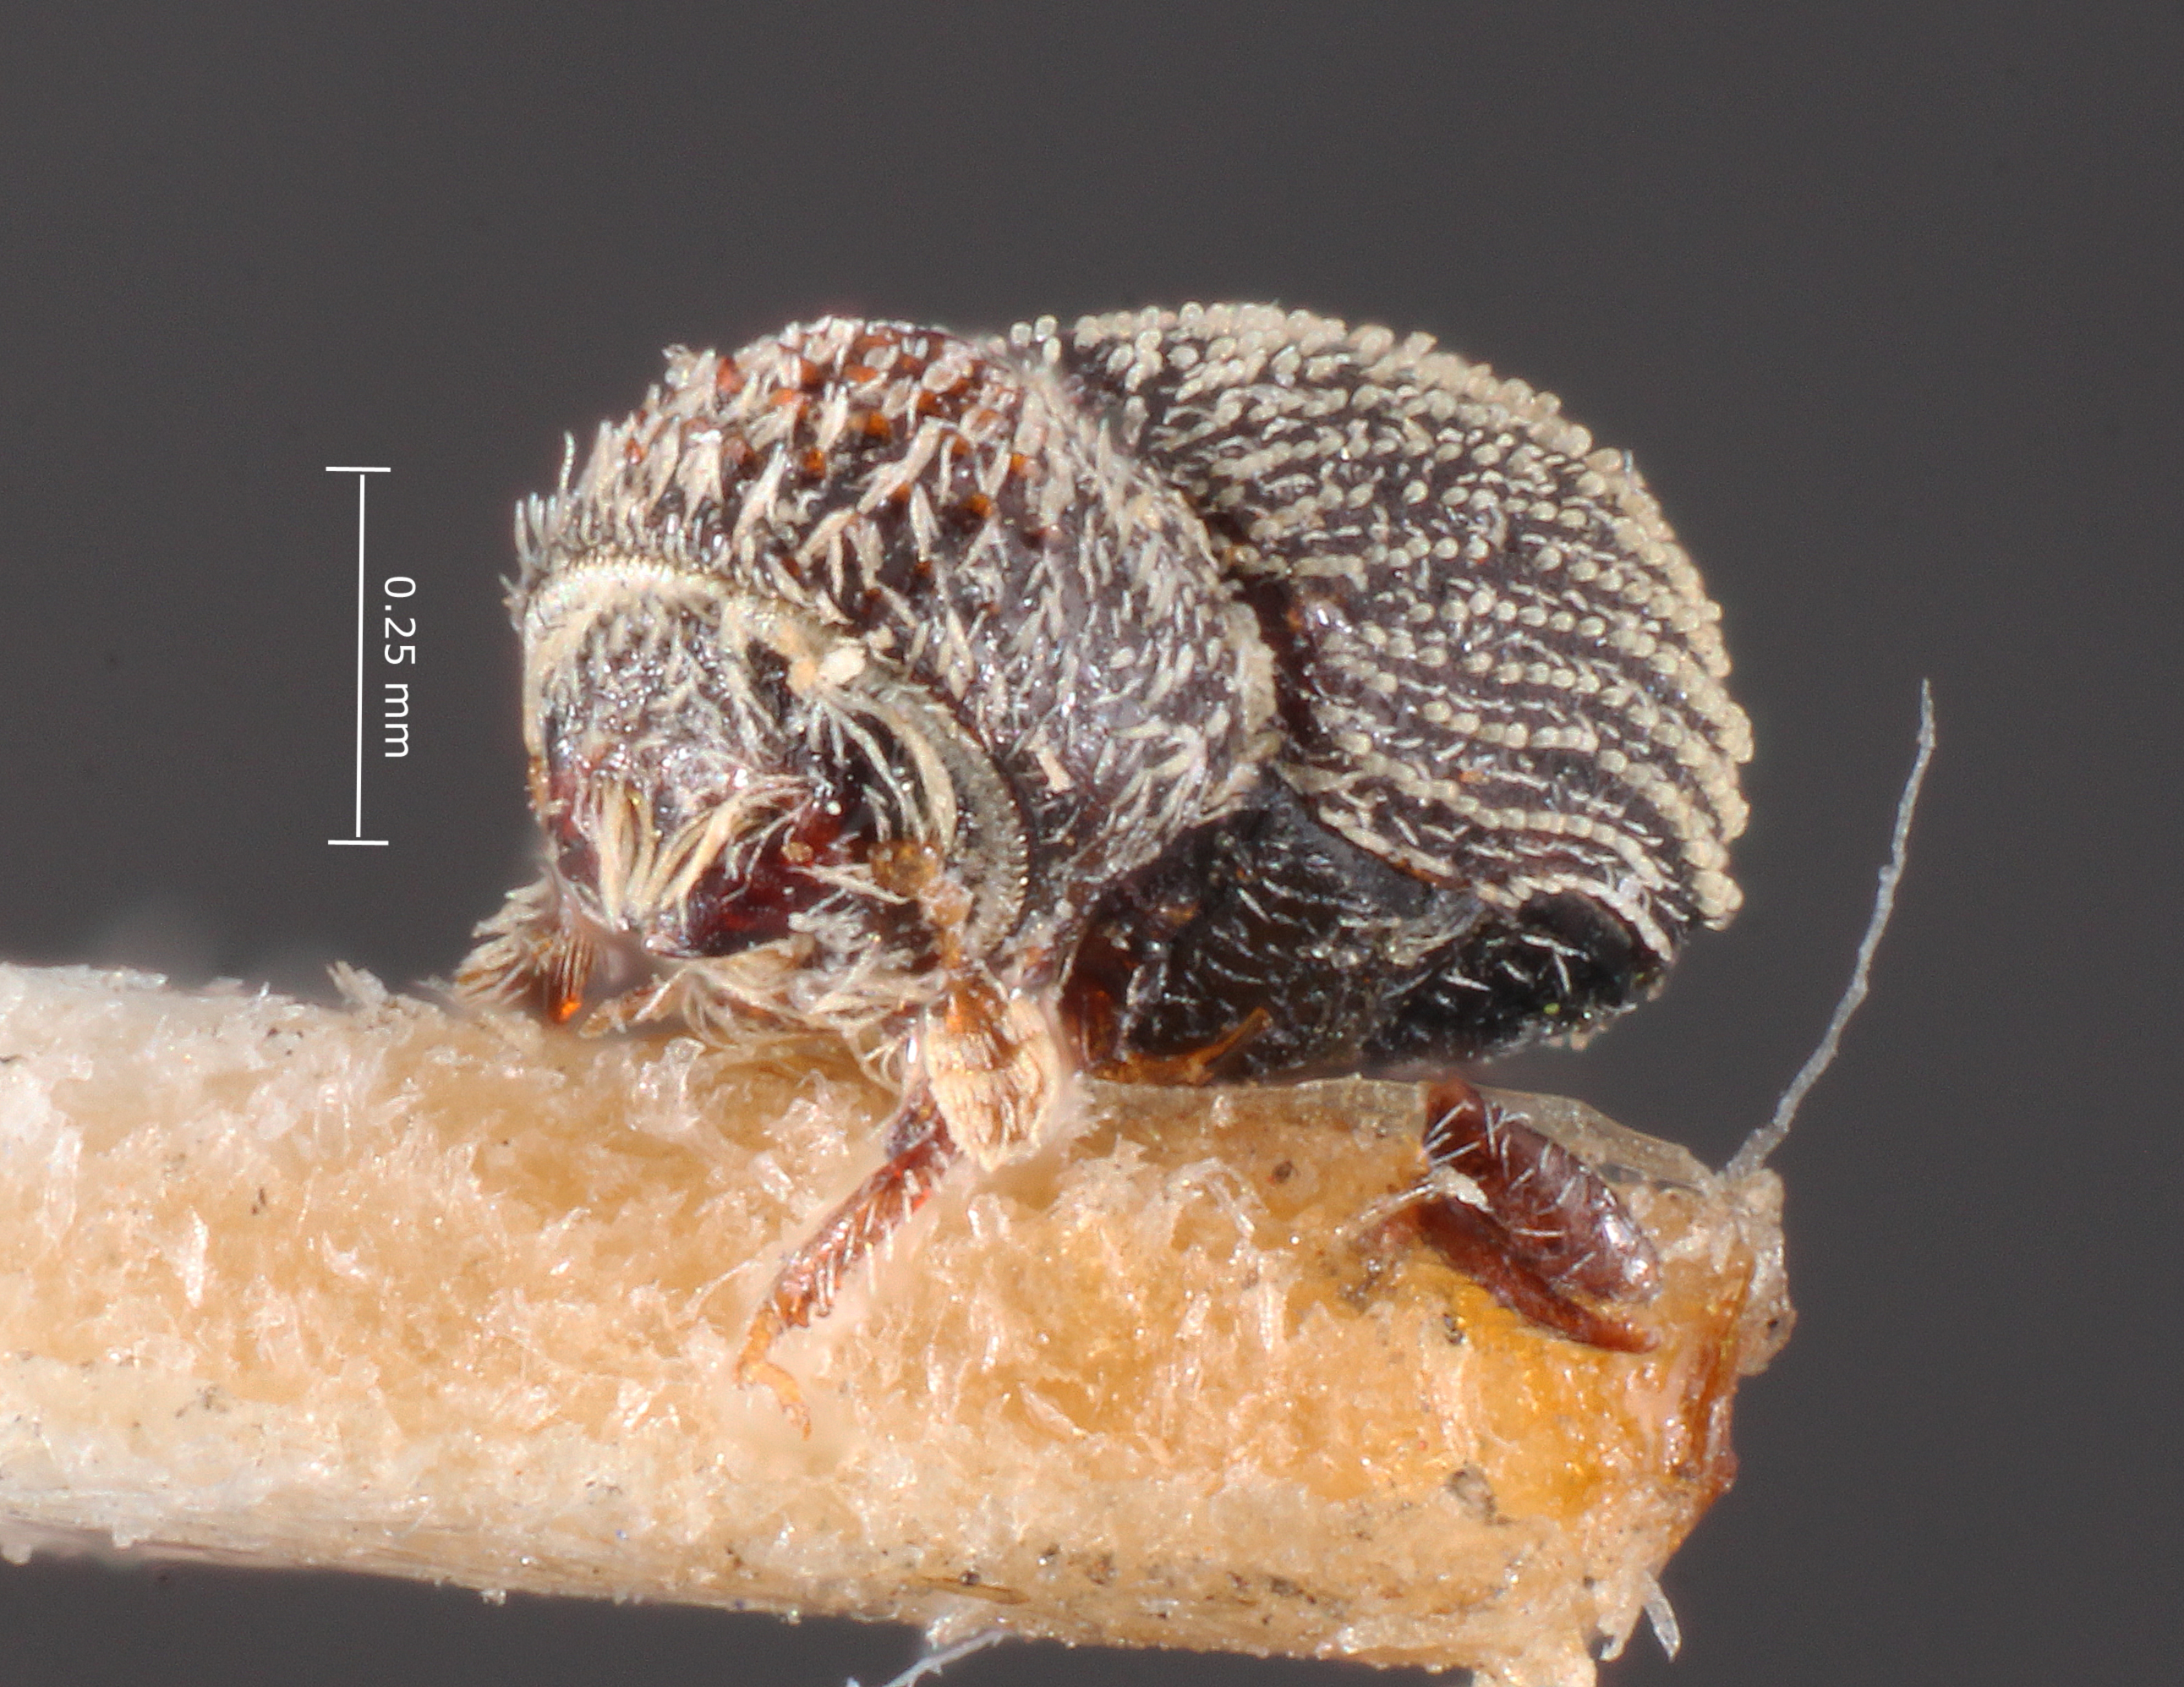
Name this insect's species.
Pseudothysanoes gambetti
